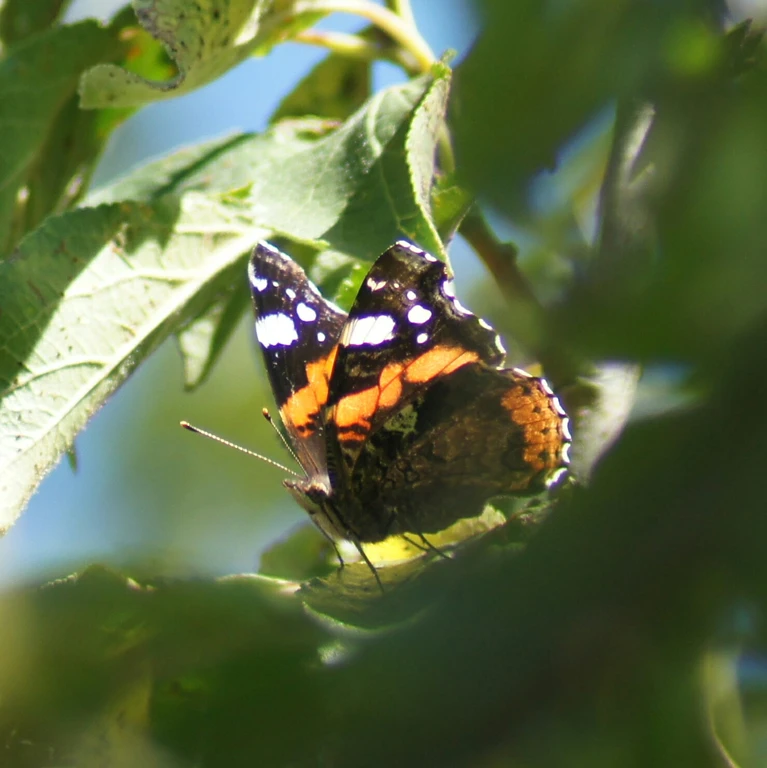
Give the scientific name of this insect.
Vanessa atalanta
